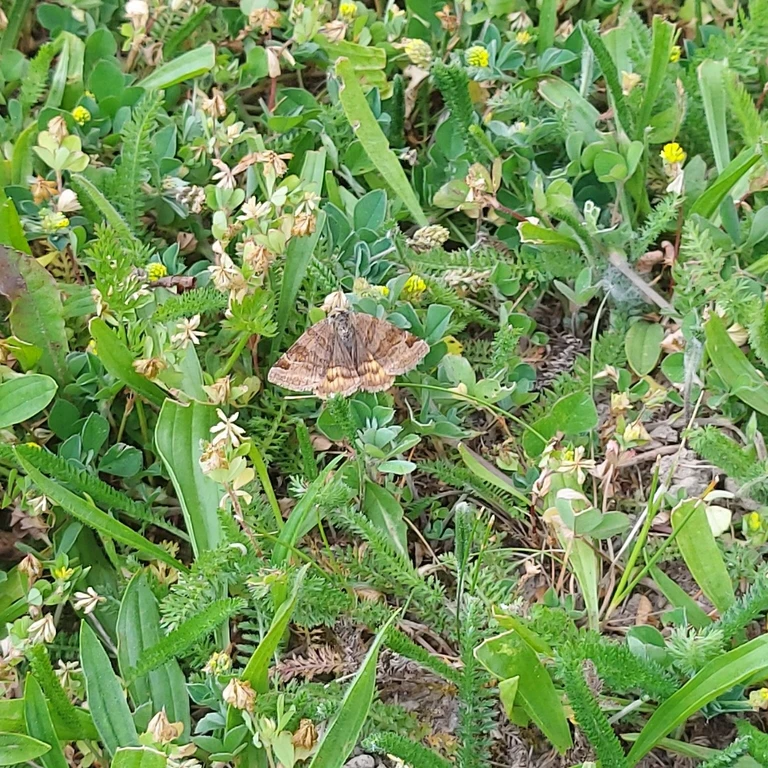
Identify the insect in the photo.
Euclidia glyphica
